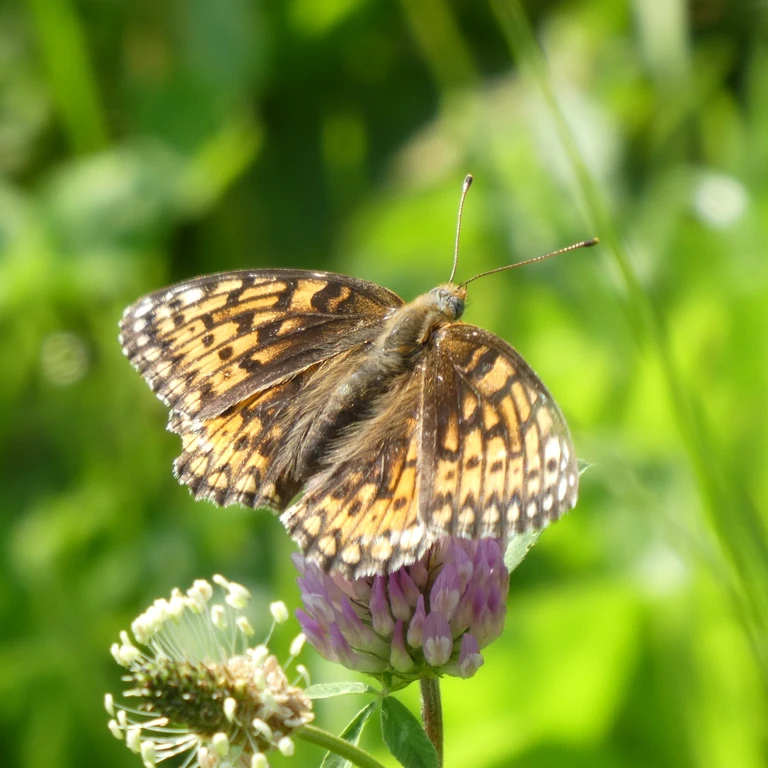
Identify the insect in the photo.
Fabriciana niobe
